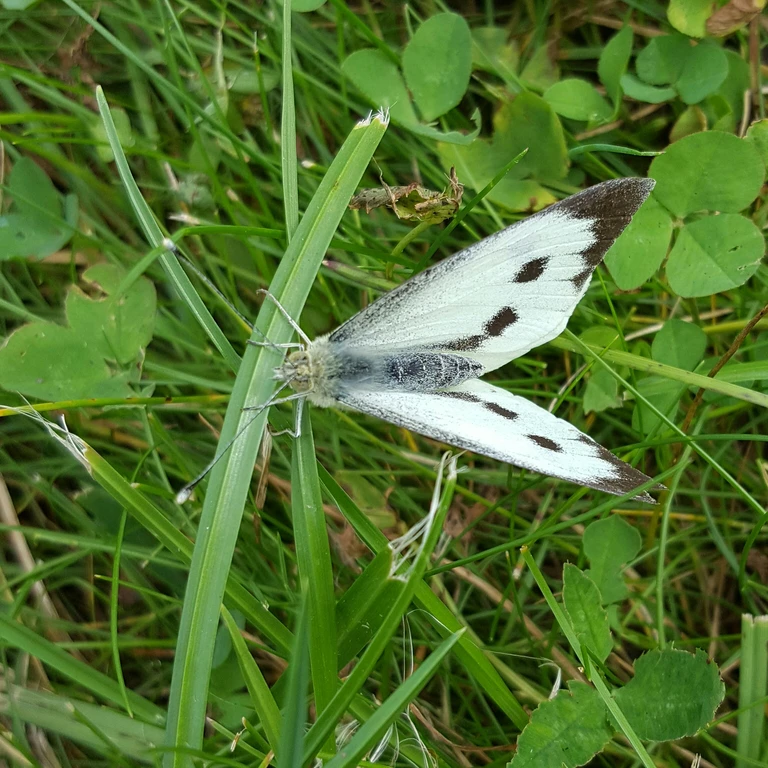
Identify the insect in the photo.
Pieris brassicae
